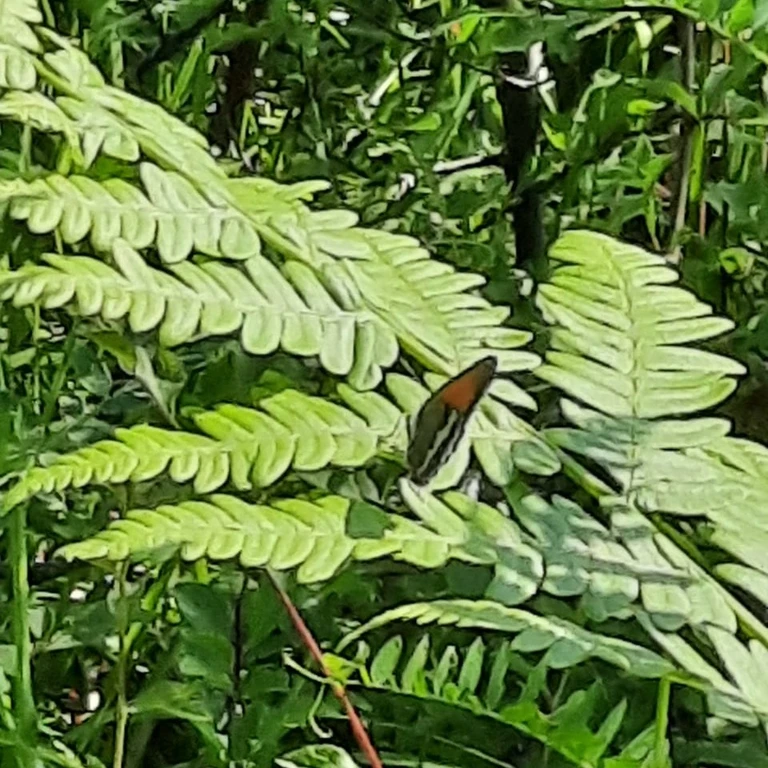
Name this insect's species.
Coenonympha arcania
